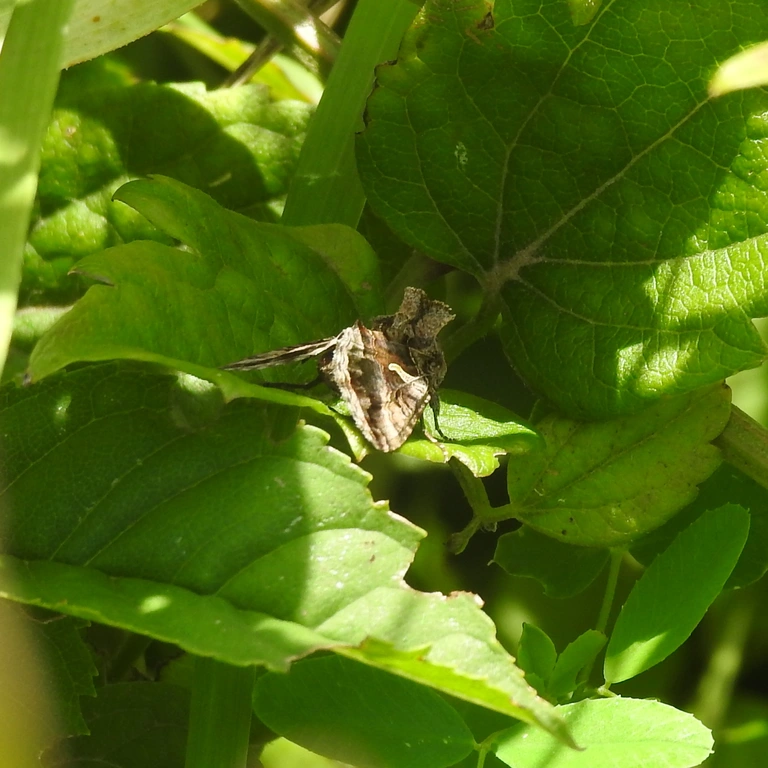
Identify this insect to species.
Autographa gamma
